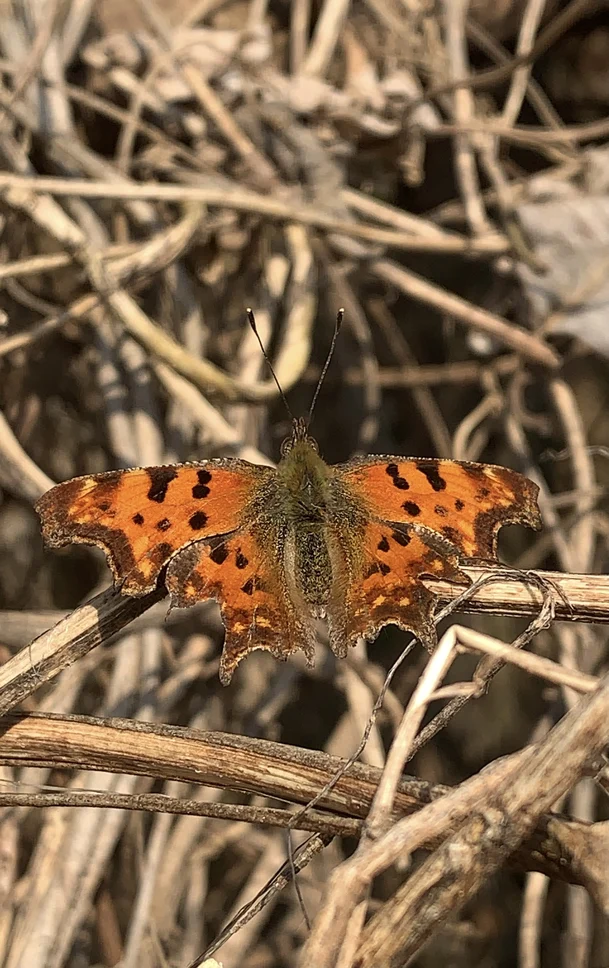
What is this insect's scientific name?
Polygonia c-album
